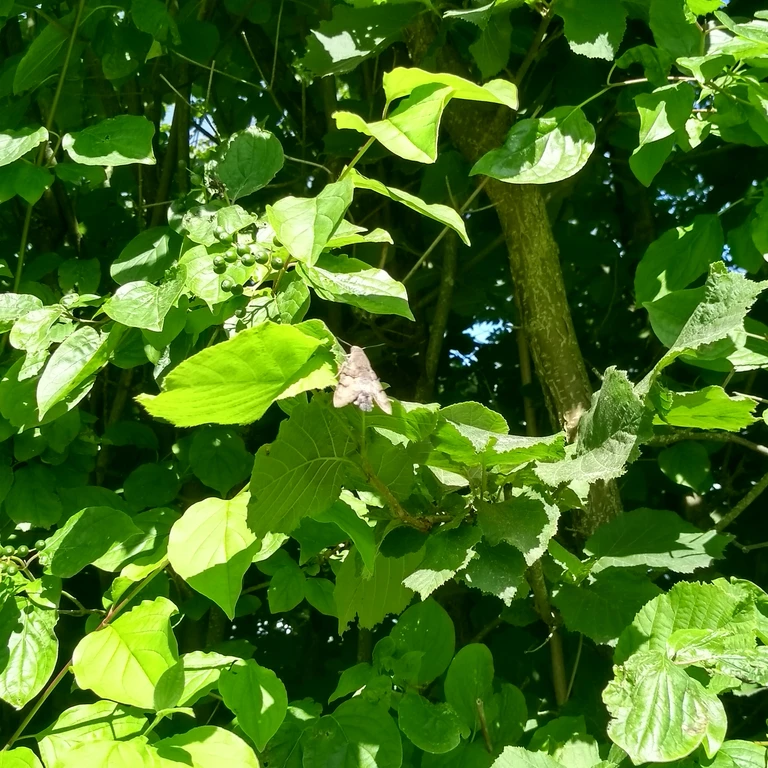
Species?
Macroglossum stellatarum
